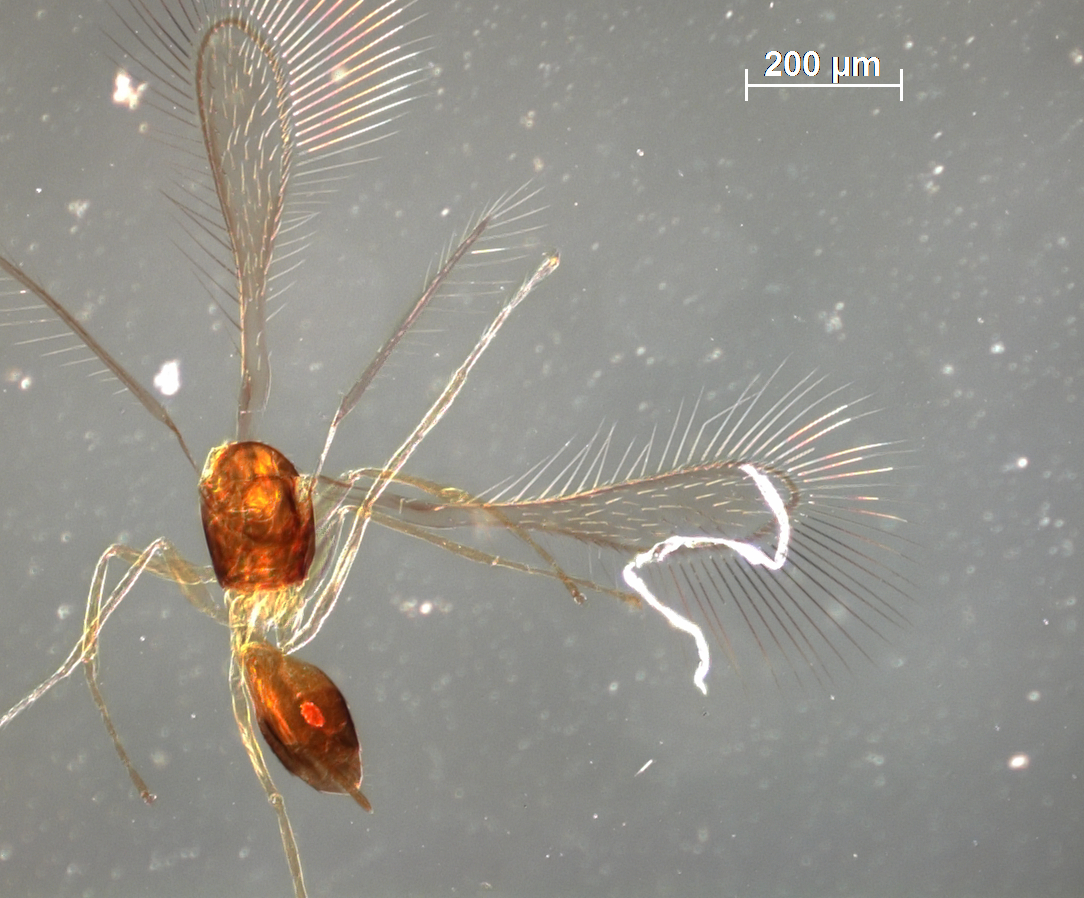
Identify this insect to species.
Polynema mymaripennis
